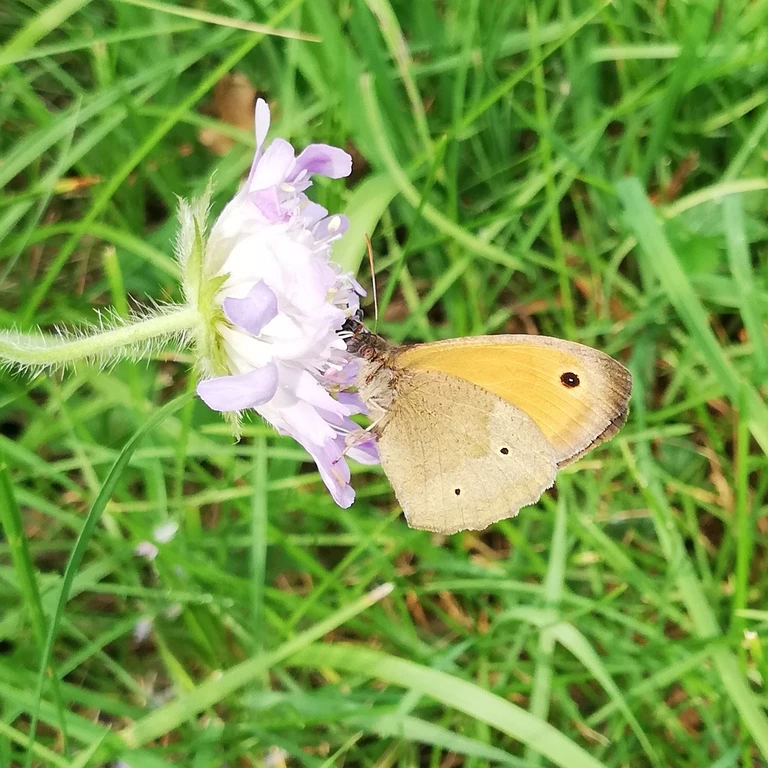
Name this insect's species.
Maniola jurtina
